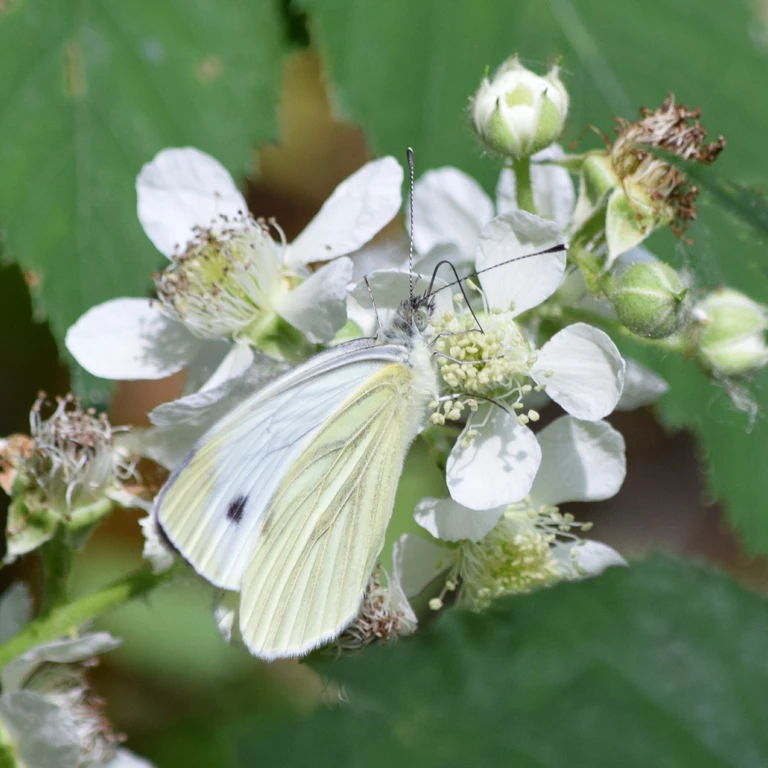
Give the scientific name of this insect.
Pieris napi
